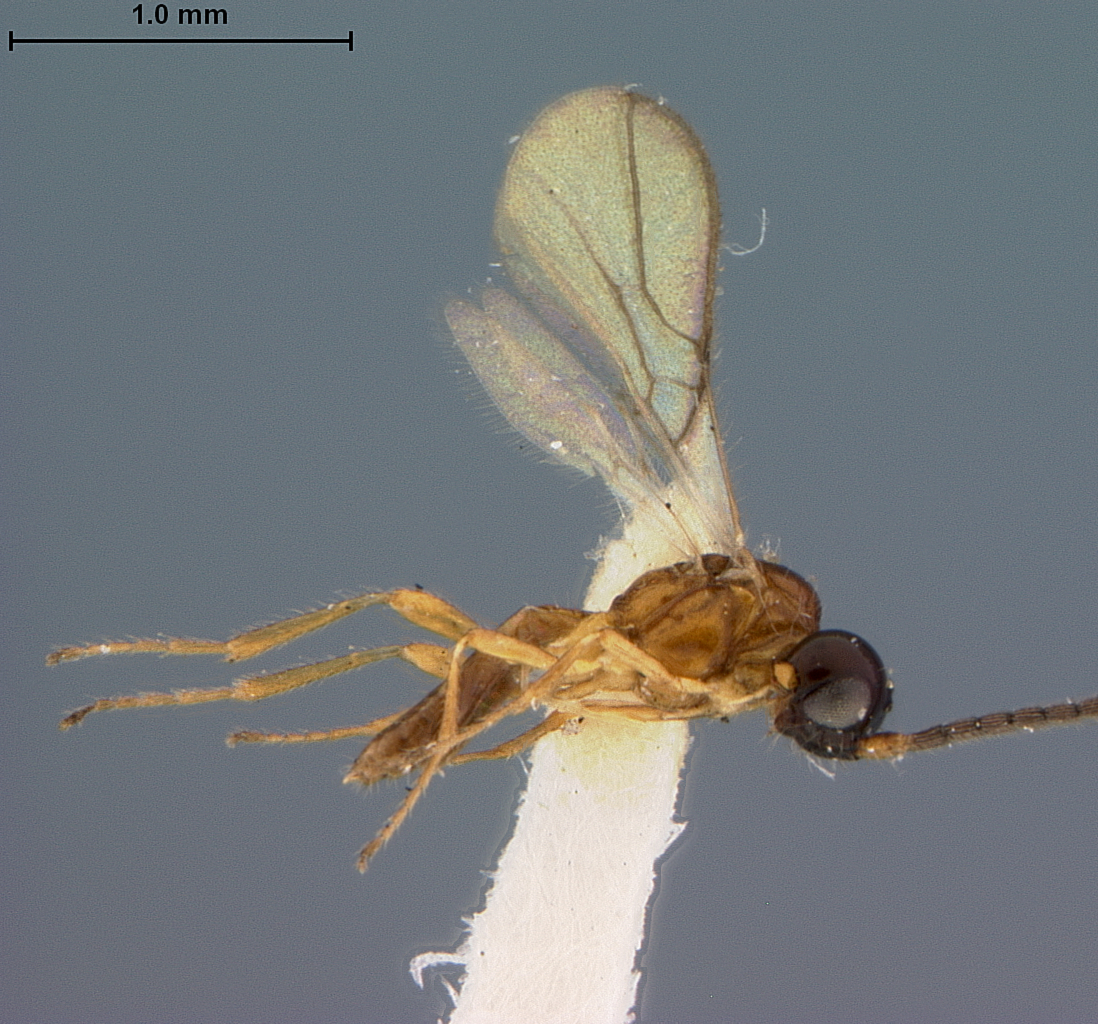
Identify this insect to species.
Synaldis blantoni
